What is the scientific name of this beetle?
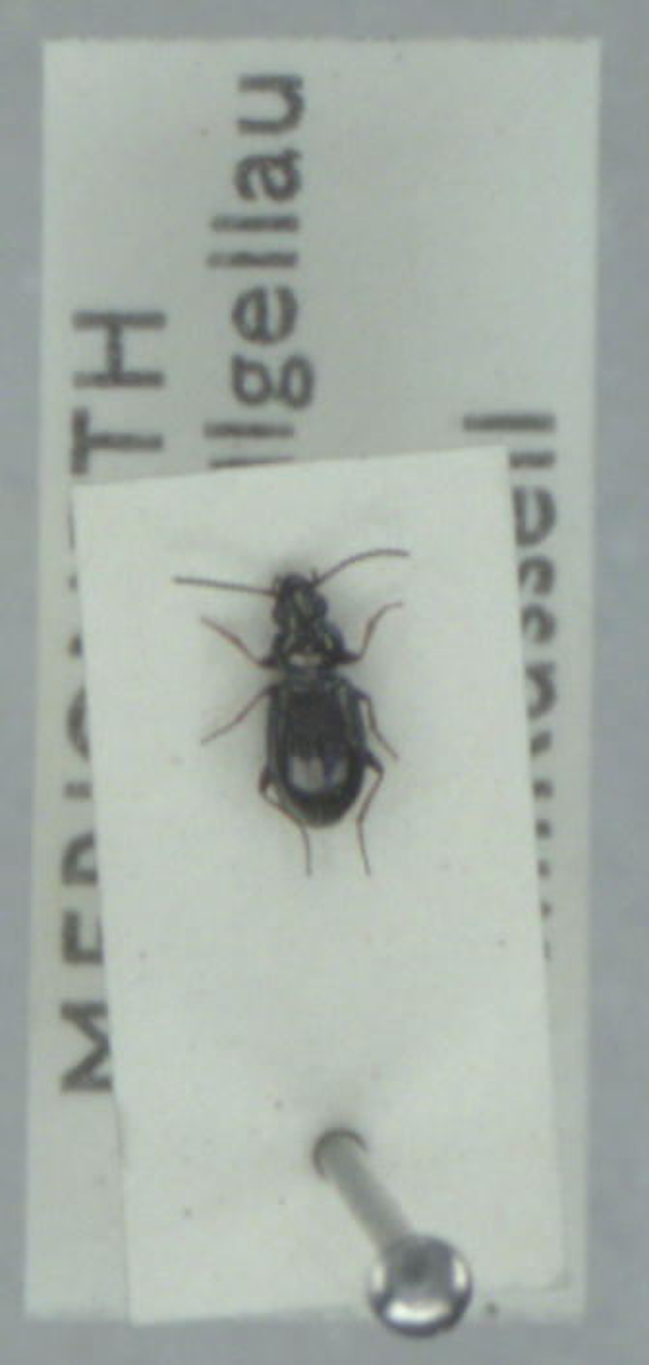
Bembidion lampros
